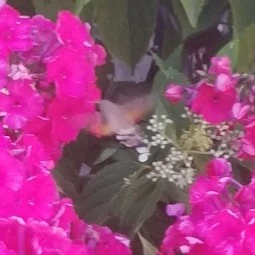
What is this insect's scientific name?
Macroglossum stellatarum
